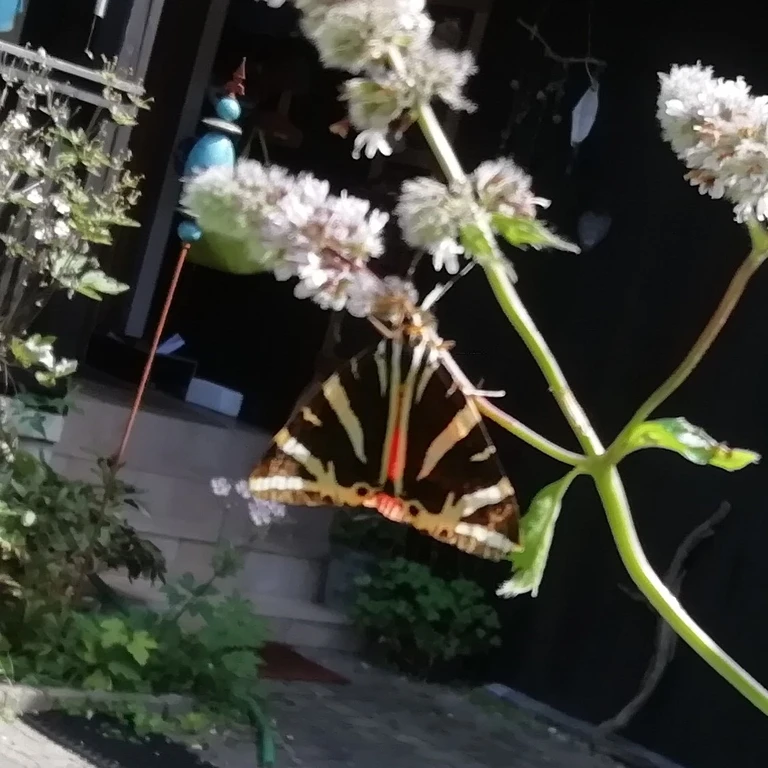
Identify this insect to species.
Euplagia quadripunctaria
